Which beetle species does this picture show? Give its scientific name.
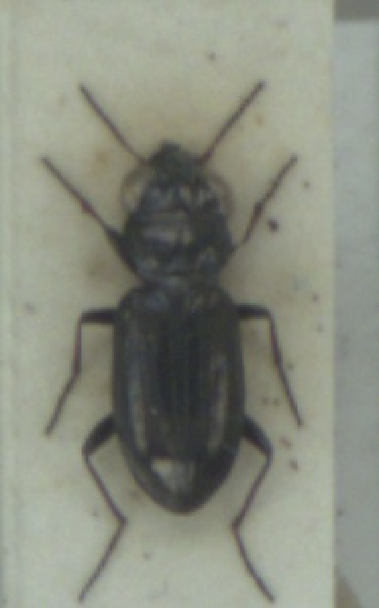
Notiophilus palustris
